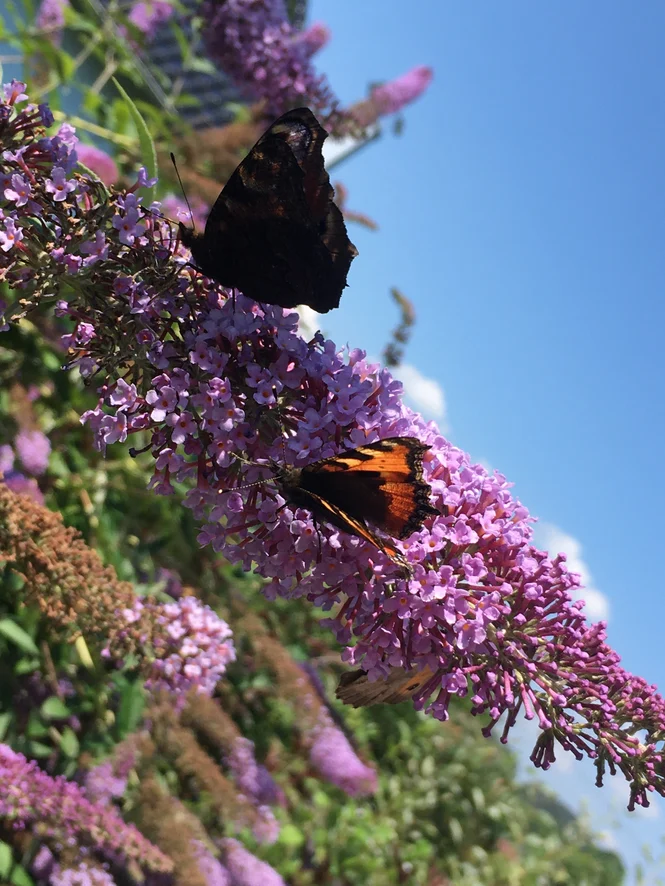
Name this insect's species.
Aglais urticae
